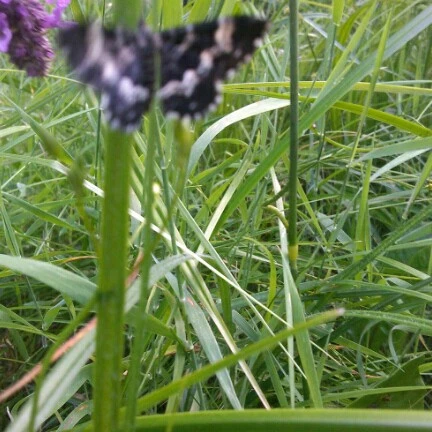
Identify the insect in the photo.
Araschnia levana
